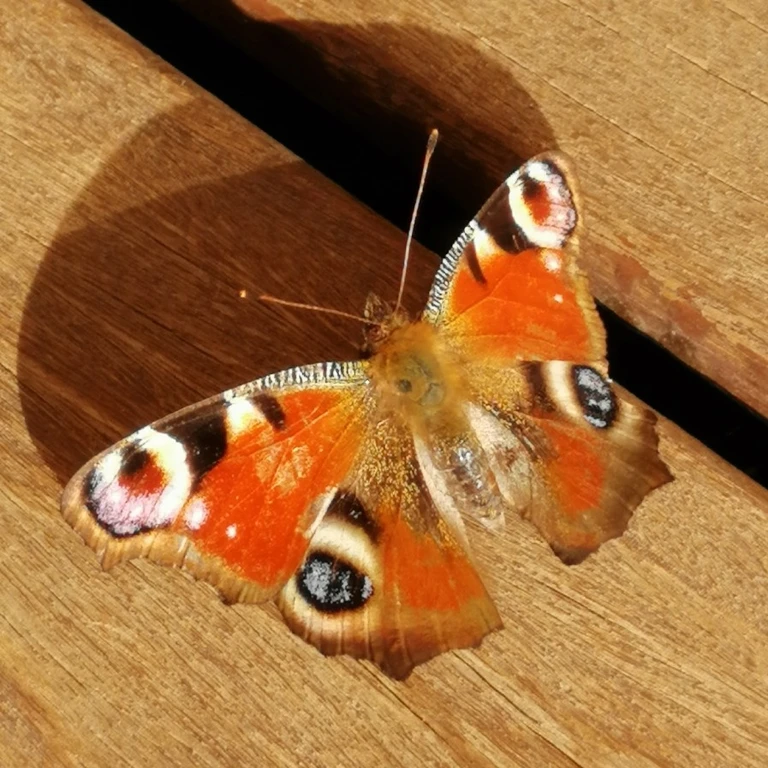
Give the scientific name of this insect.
Aglais io
